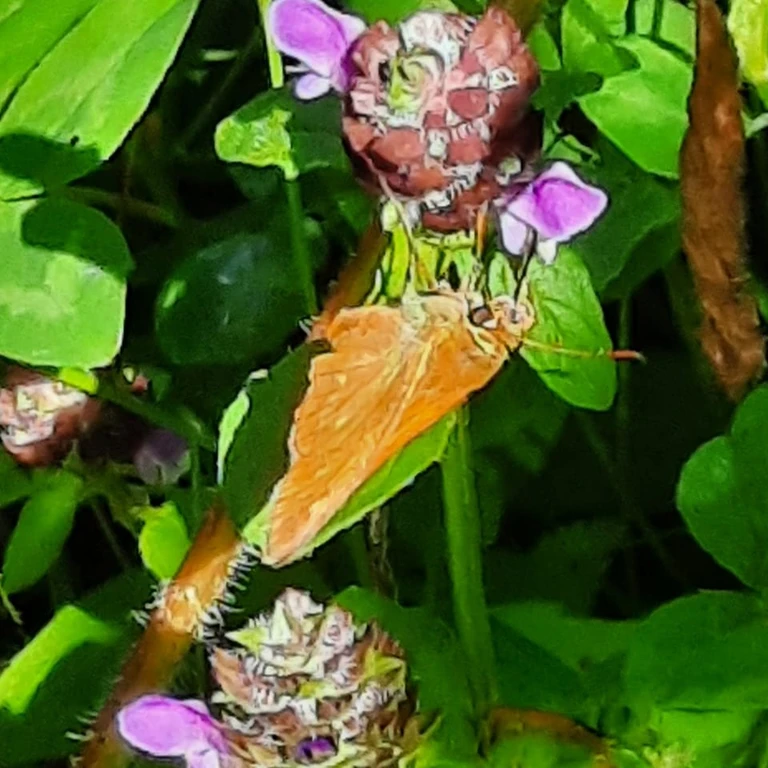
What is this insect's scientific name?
Ochlodes sylvanus (also Ochlodes venata)
